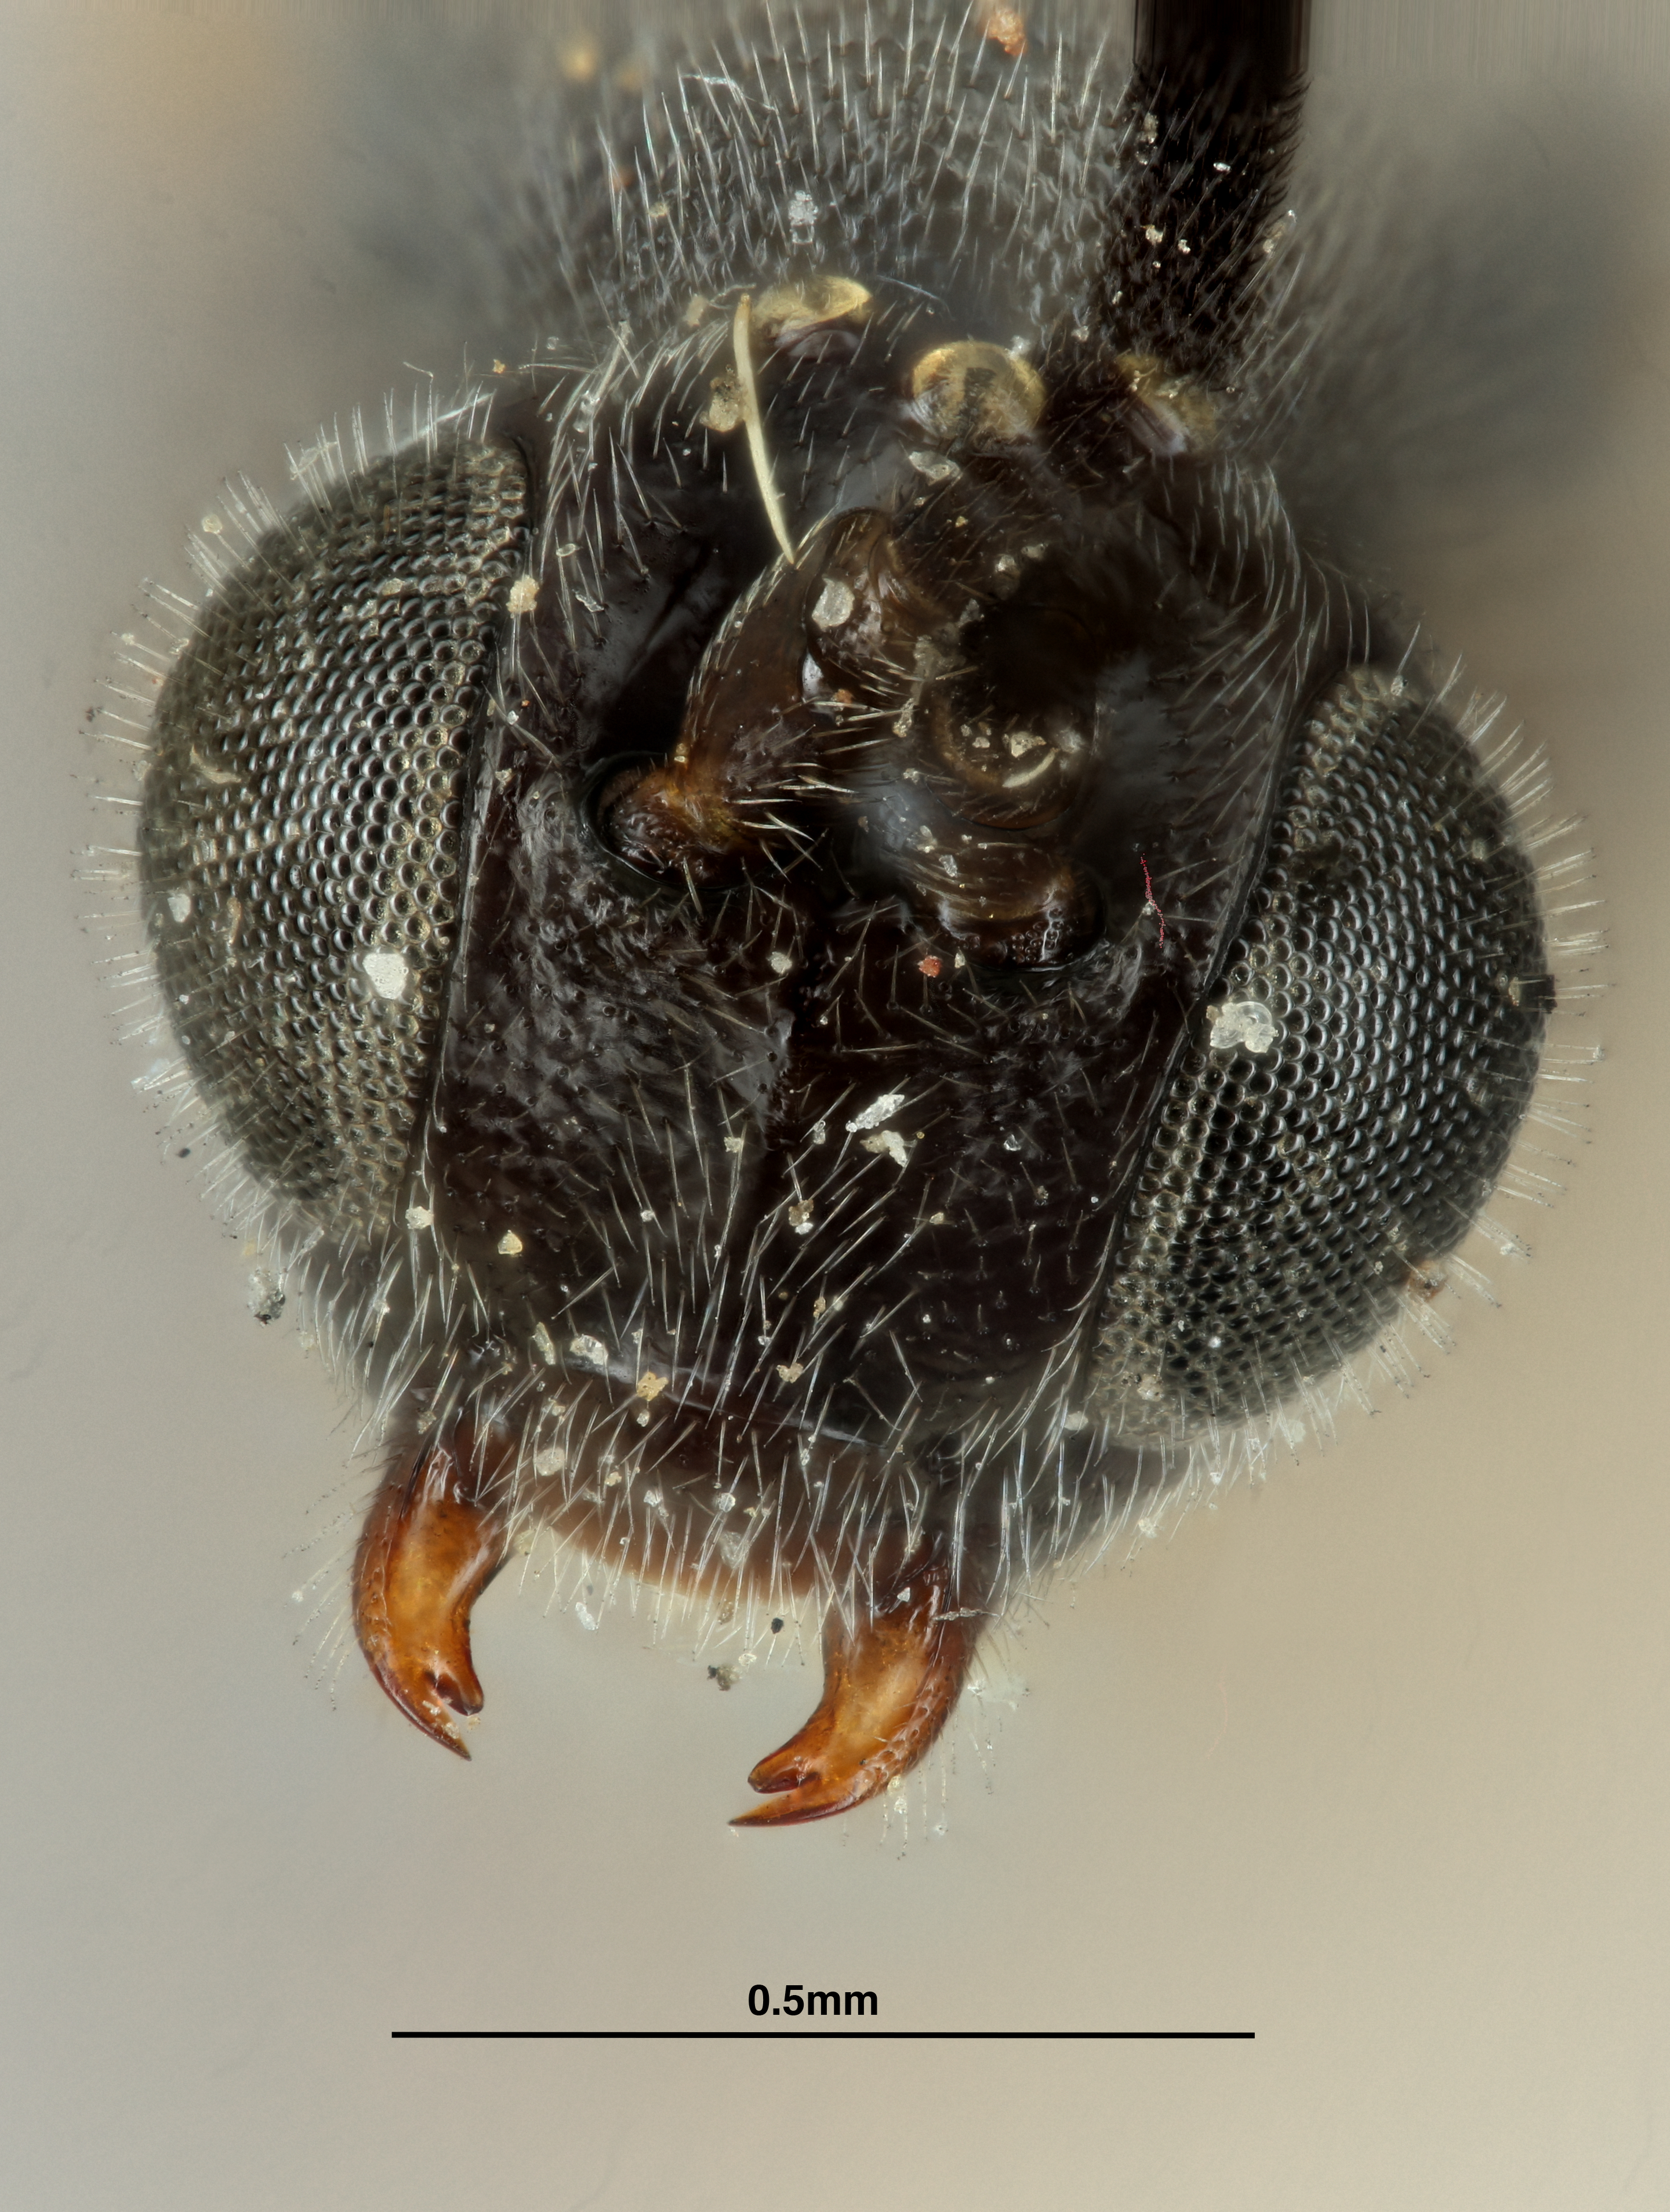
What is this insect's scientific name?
Apanteles australiensis
